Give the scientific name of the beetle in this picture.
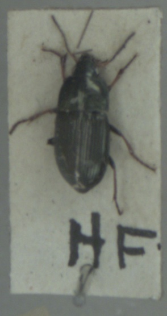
Amara plebeja
